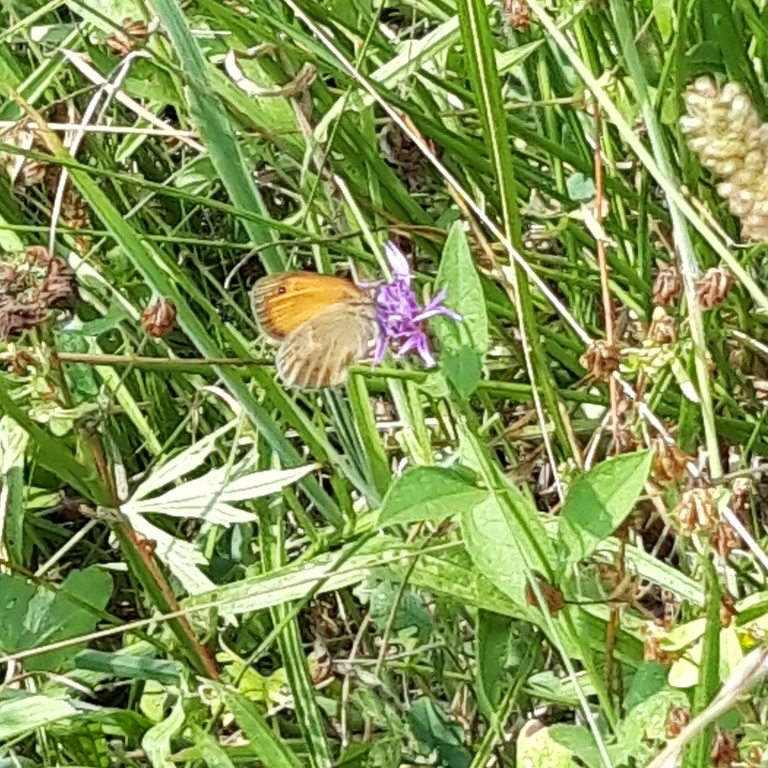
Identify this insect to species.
Coenonympha pamphilus
